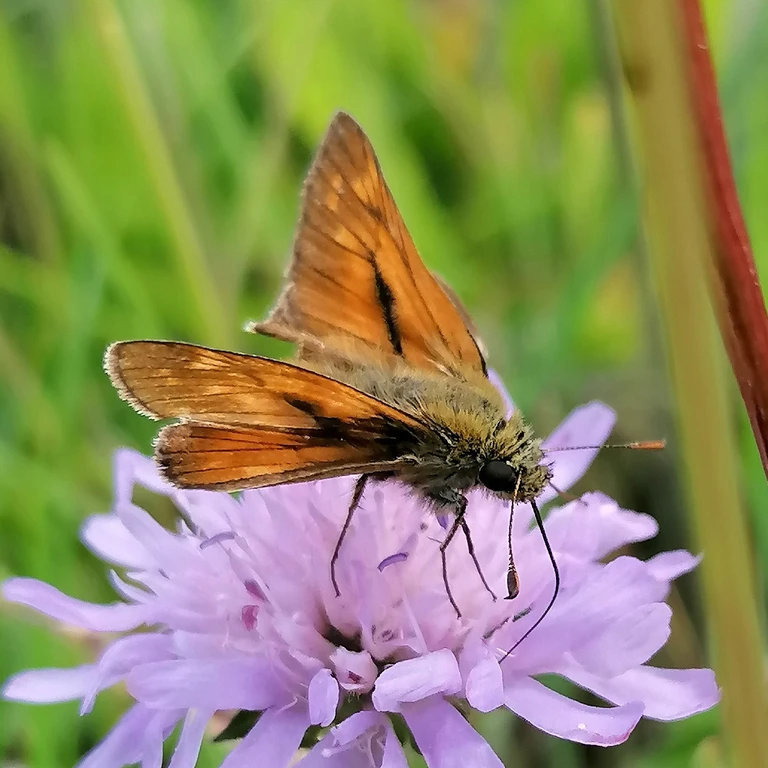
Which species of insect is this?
Ochlodes sylvanus (also Ochlodes venata)
